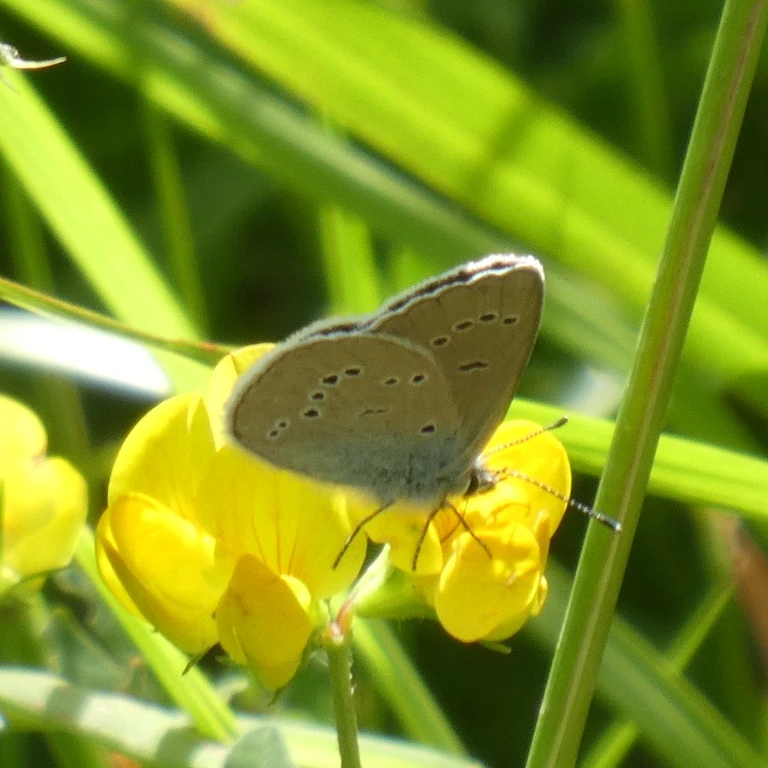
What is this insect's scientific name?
Cyaniris semiargus
